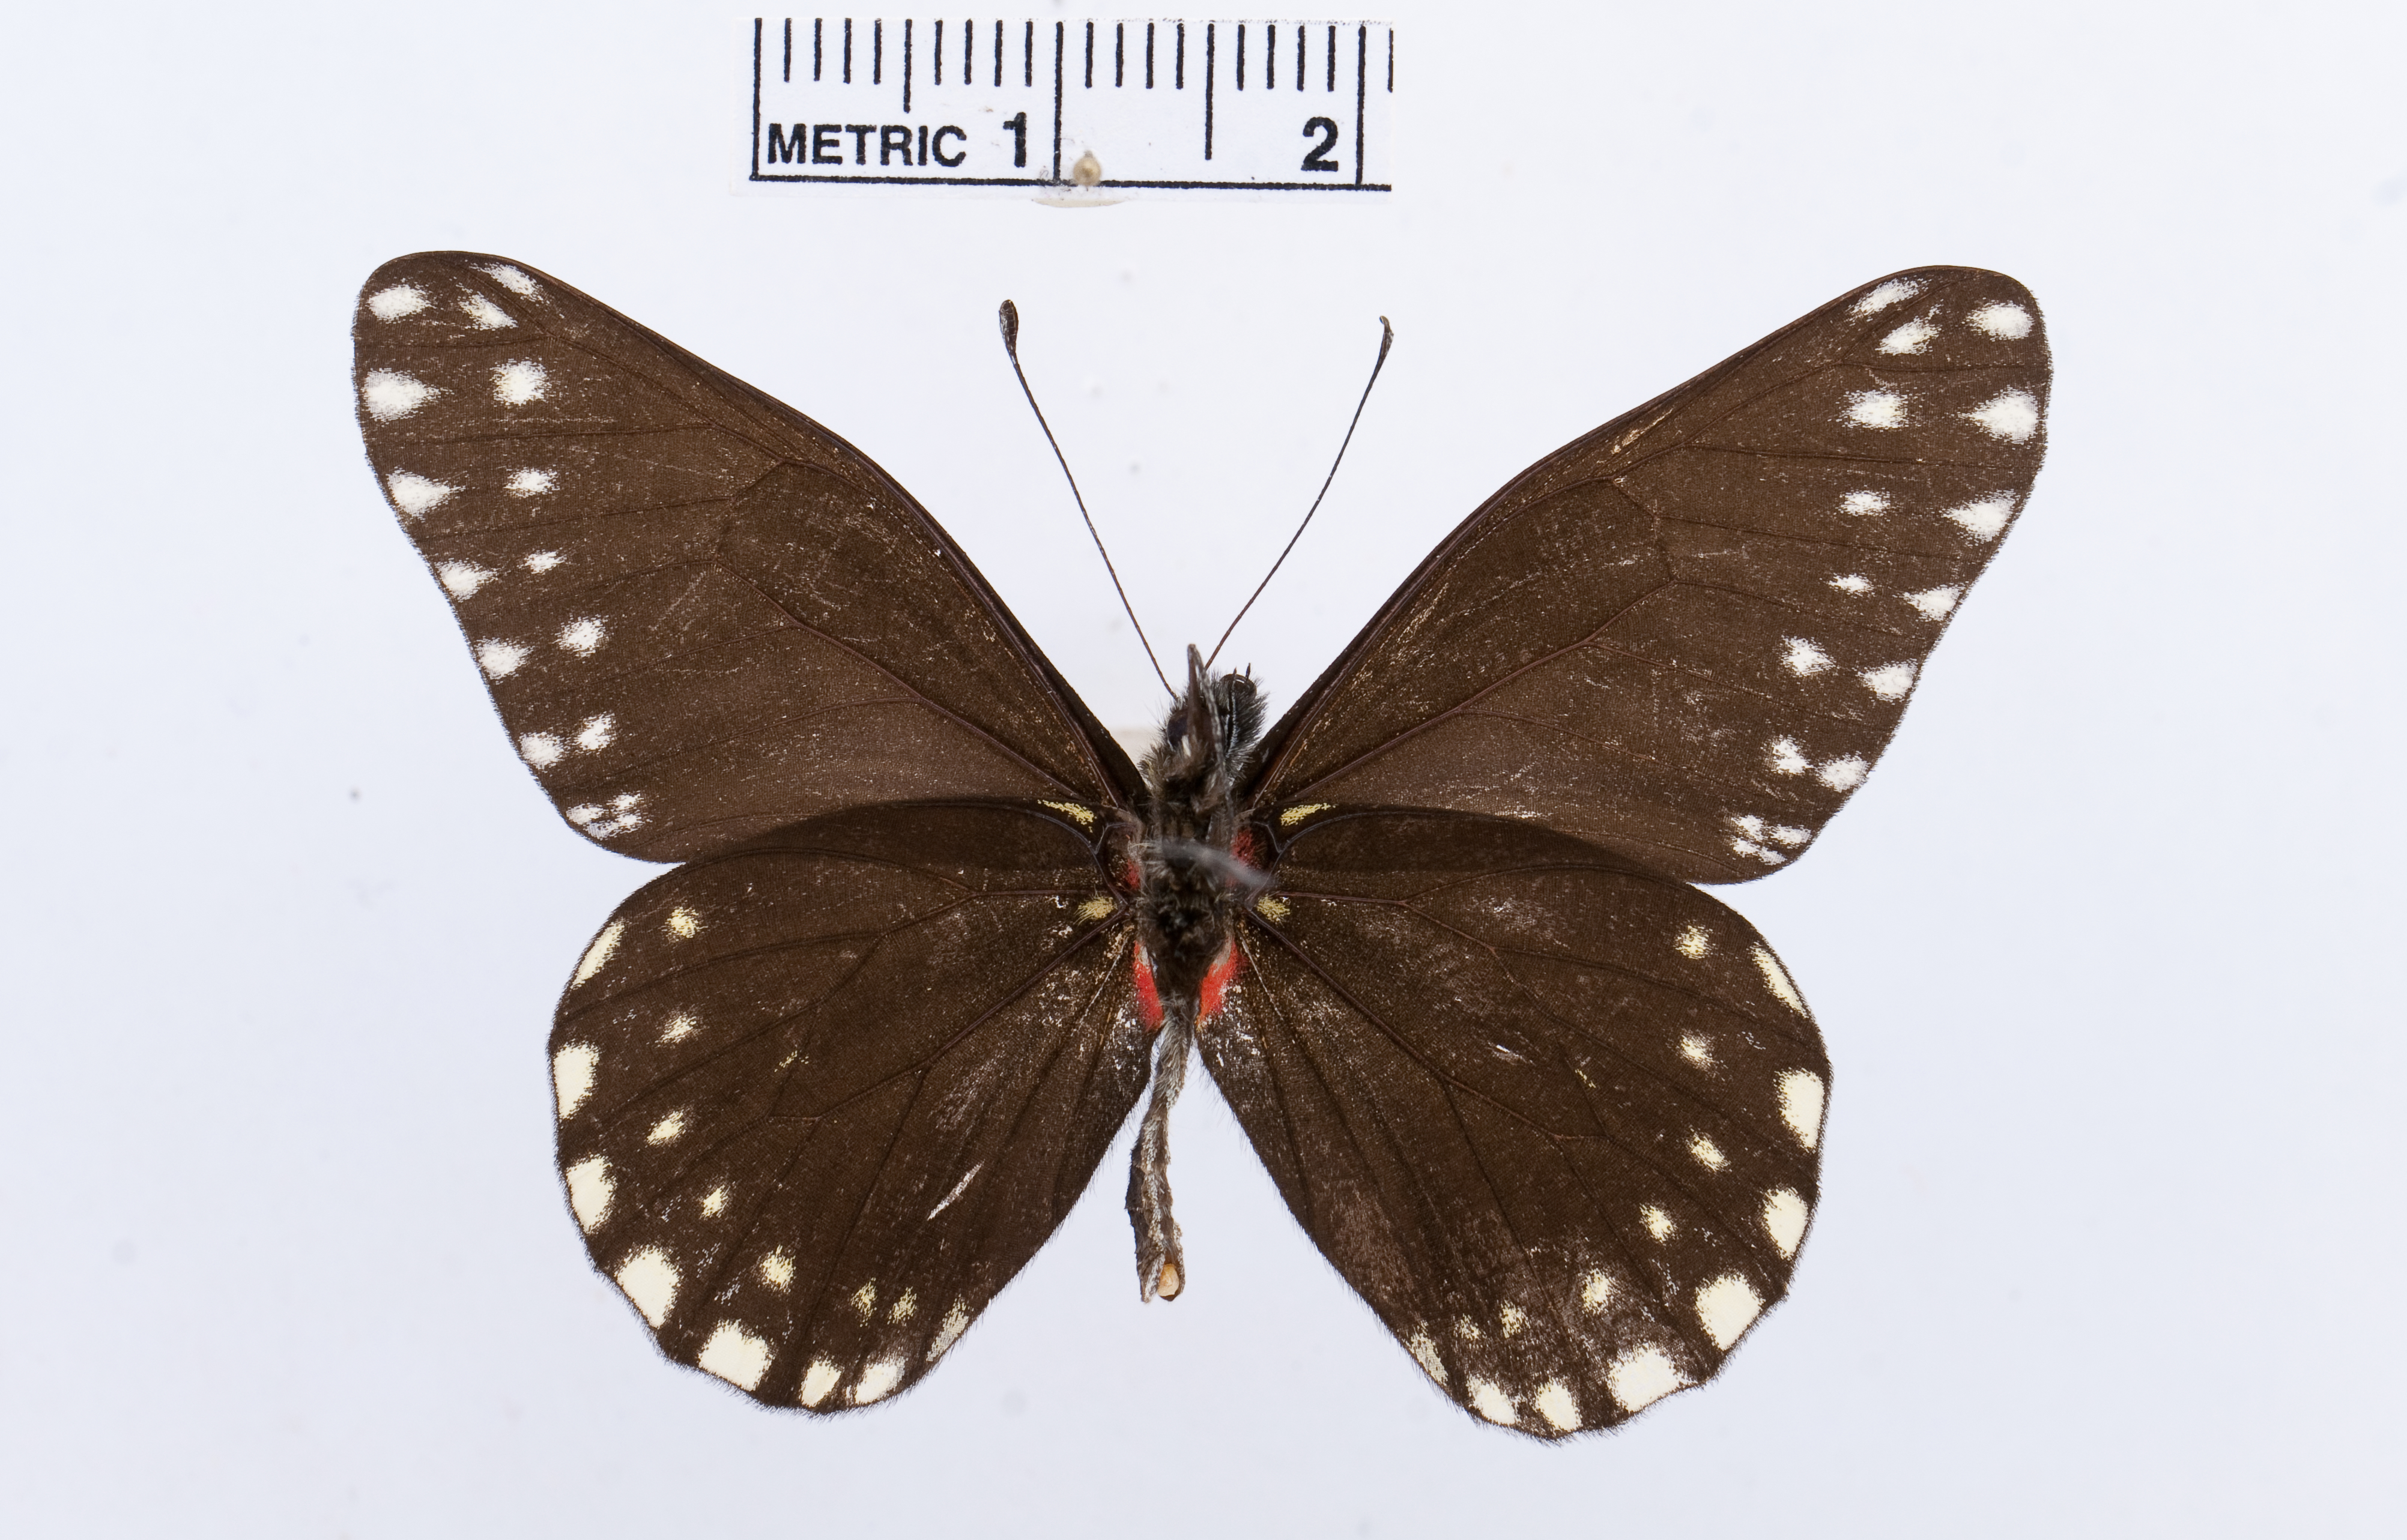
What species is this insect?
Catasticta veraguasi
